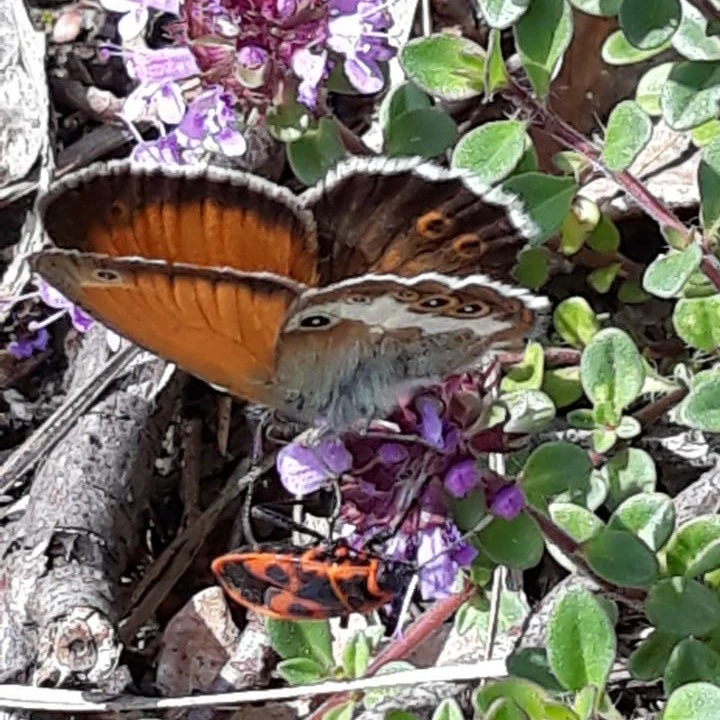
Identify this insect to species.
Coenonympha arcania
